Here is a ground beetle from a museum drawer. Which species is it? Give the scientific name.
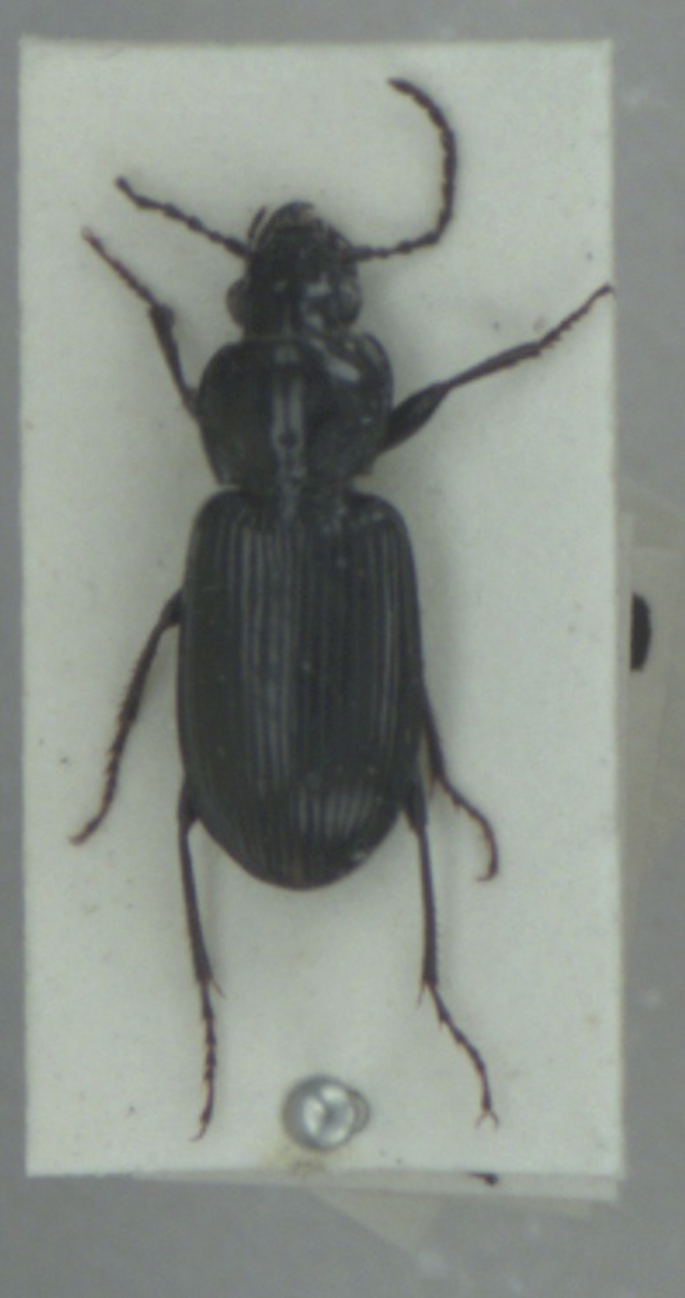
Pterostichus anthracinus
